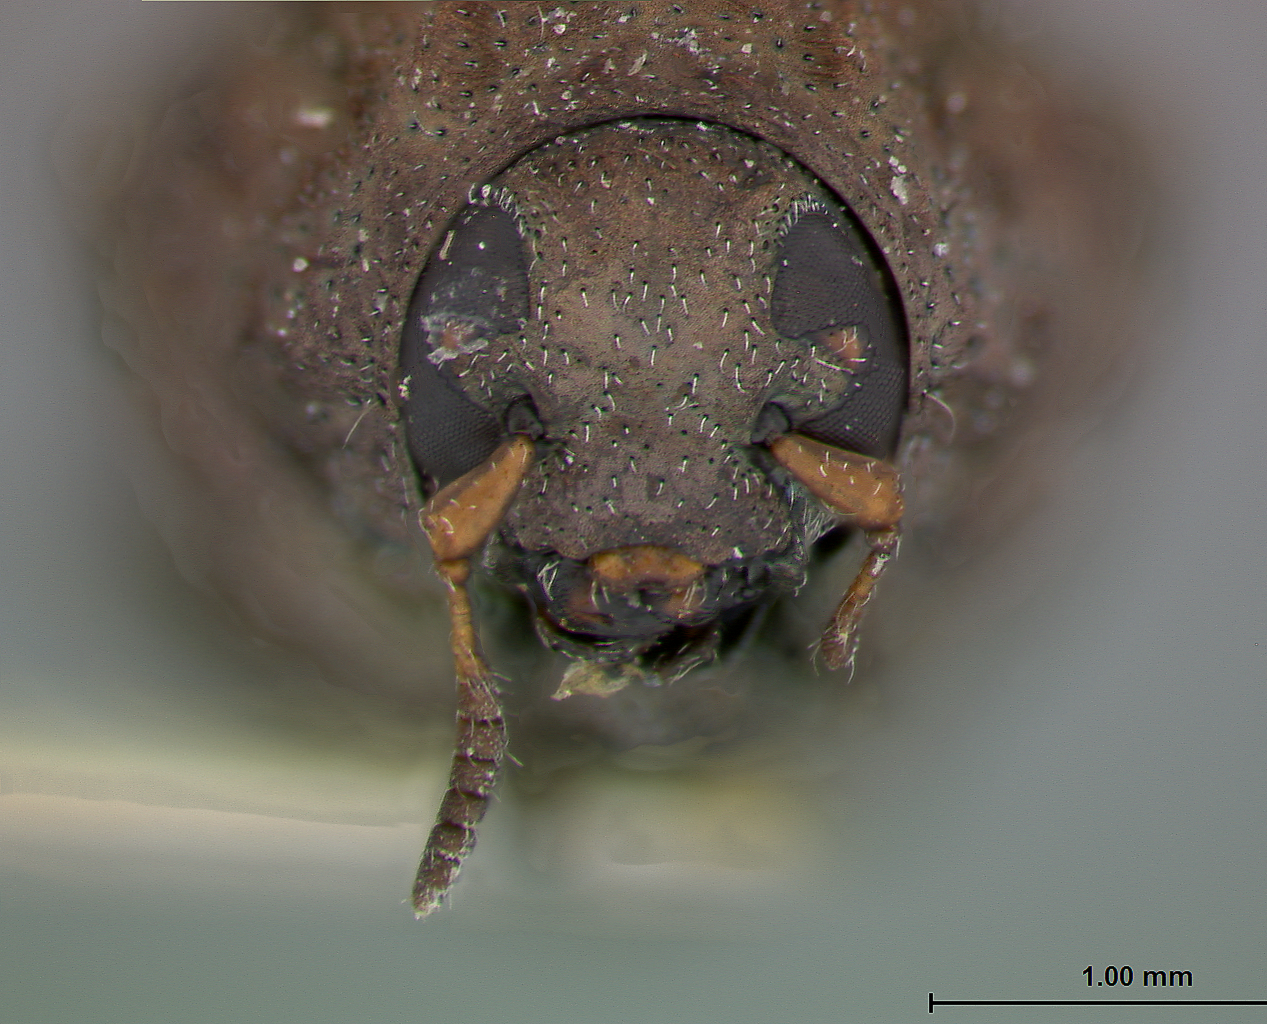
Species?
Chlamys confusa
